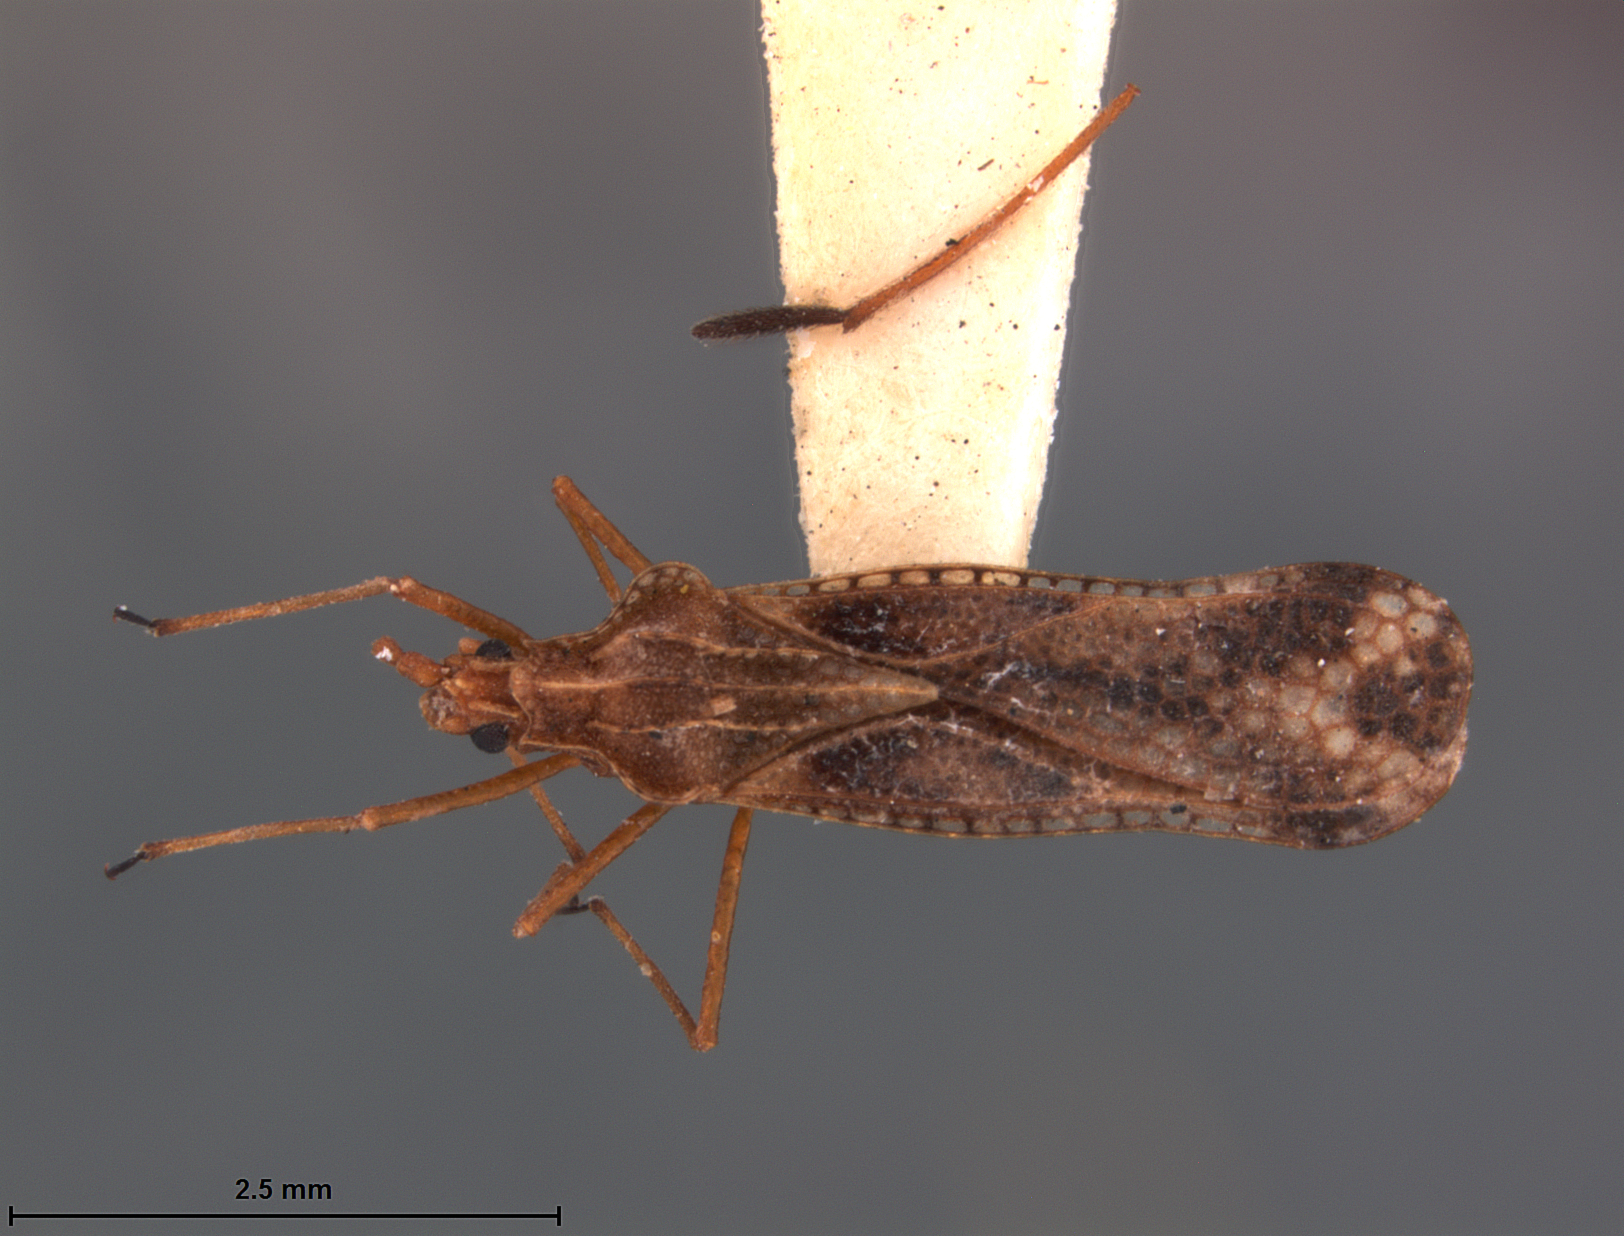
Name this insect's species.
Teleonemia adelphe
